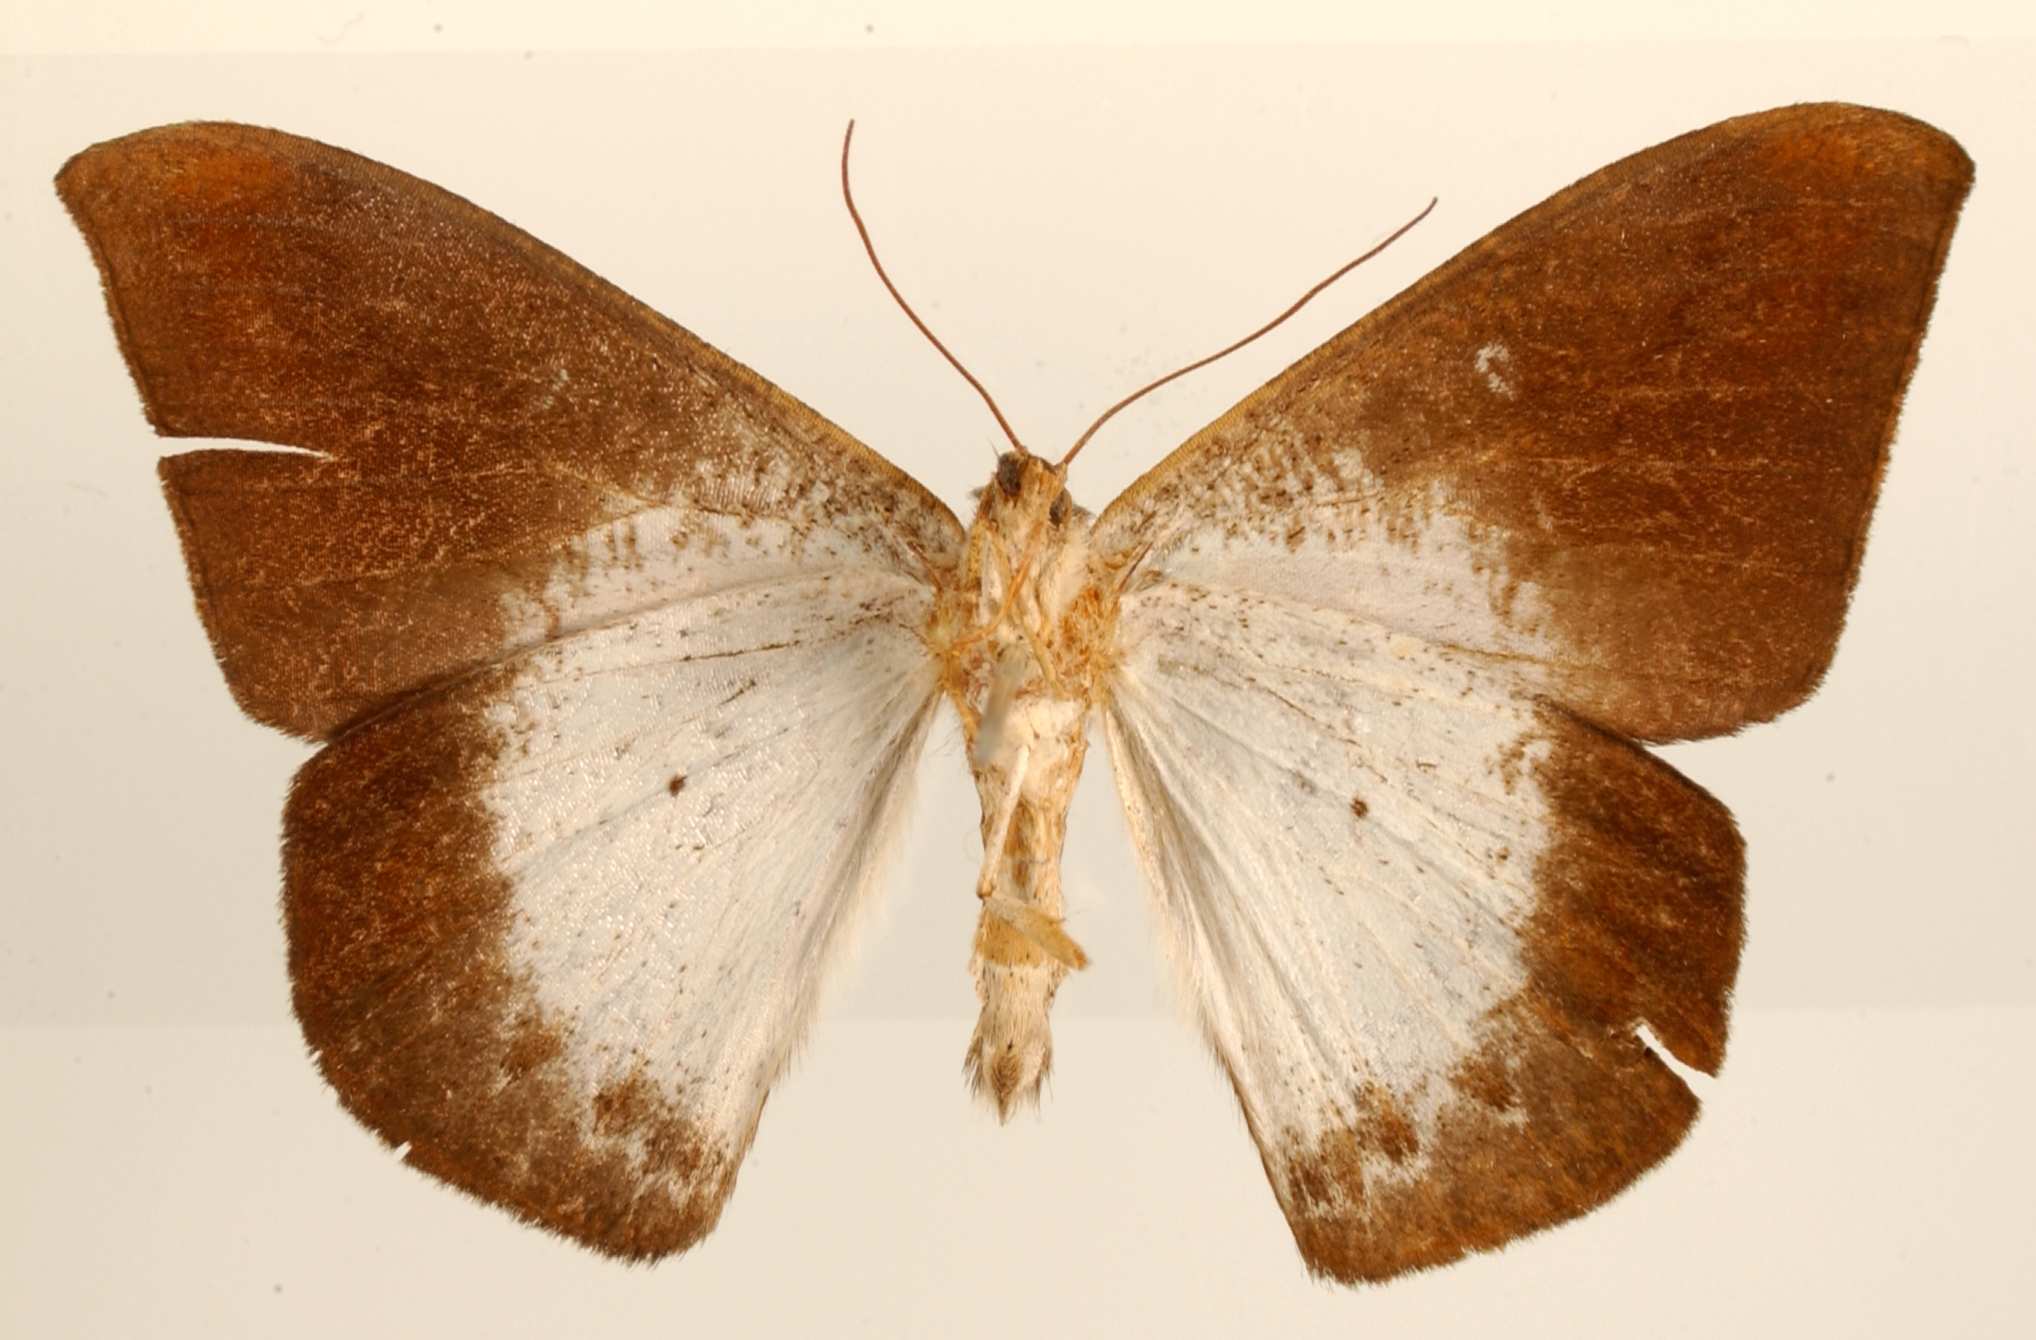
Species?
Oxydia subalbescens
